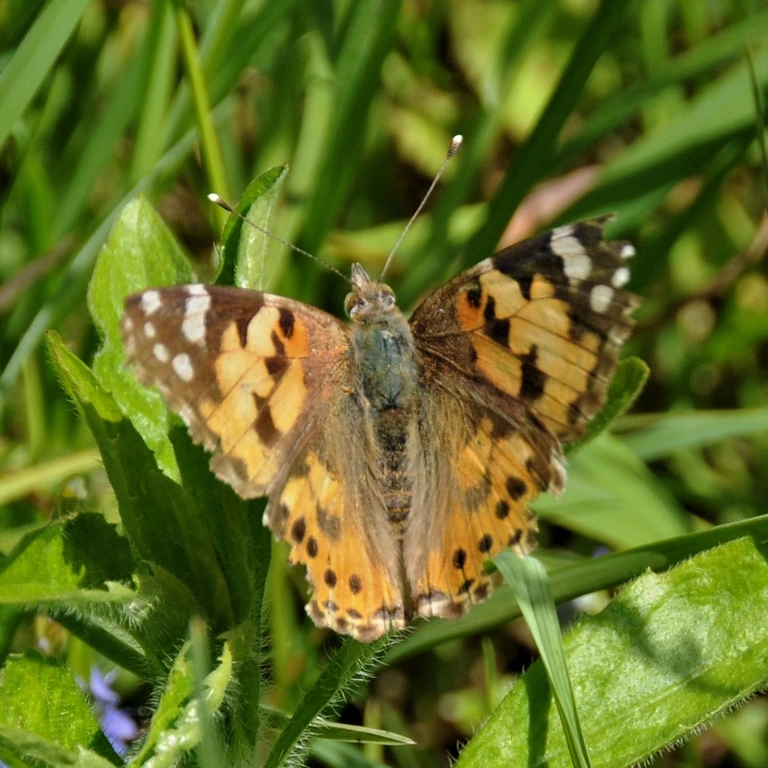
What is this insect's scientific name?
Vanessa cardui
